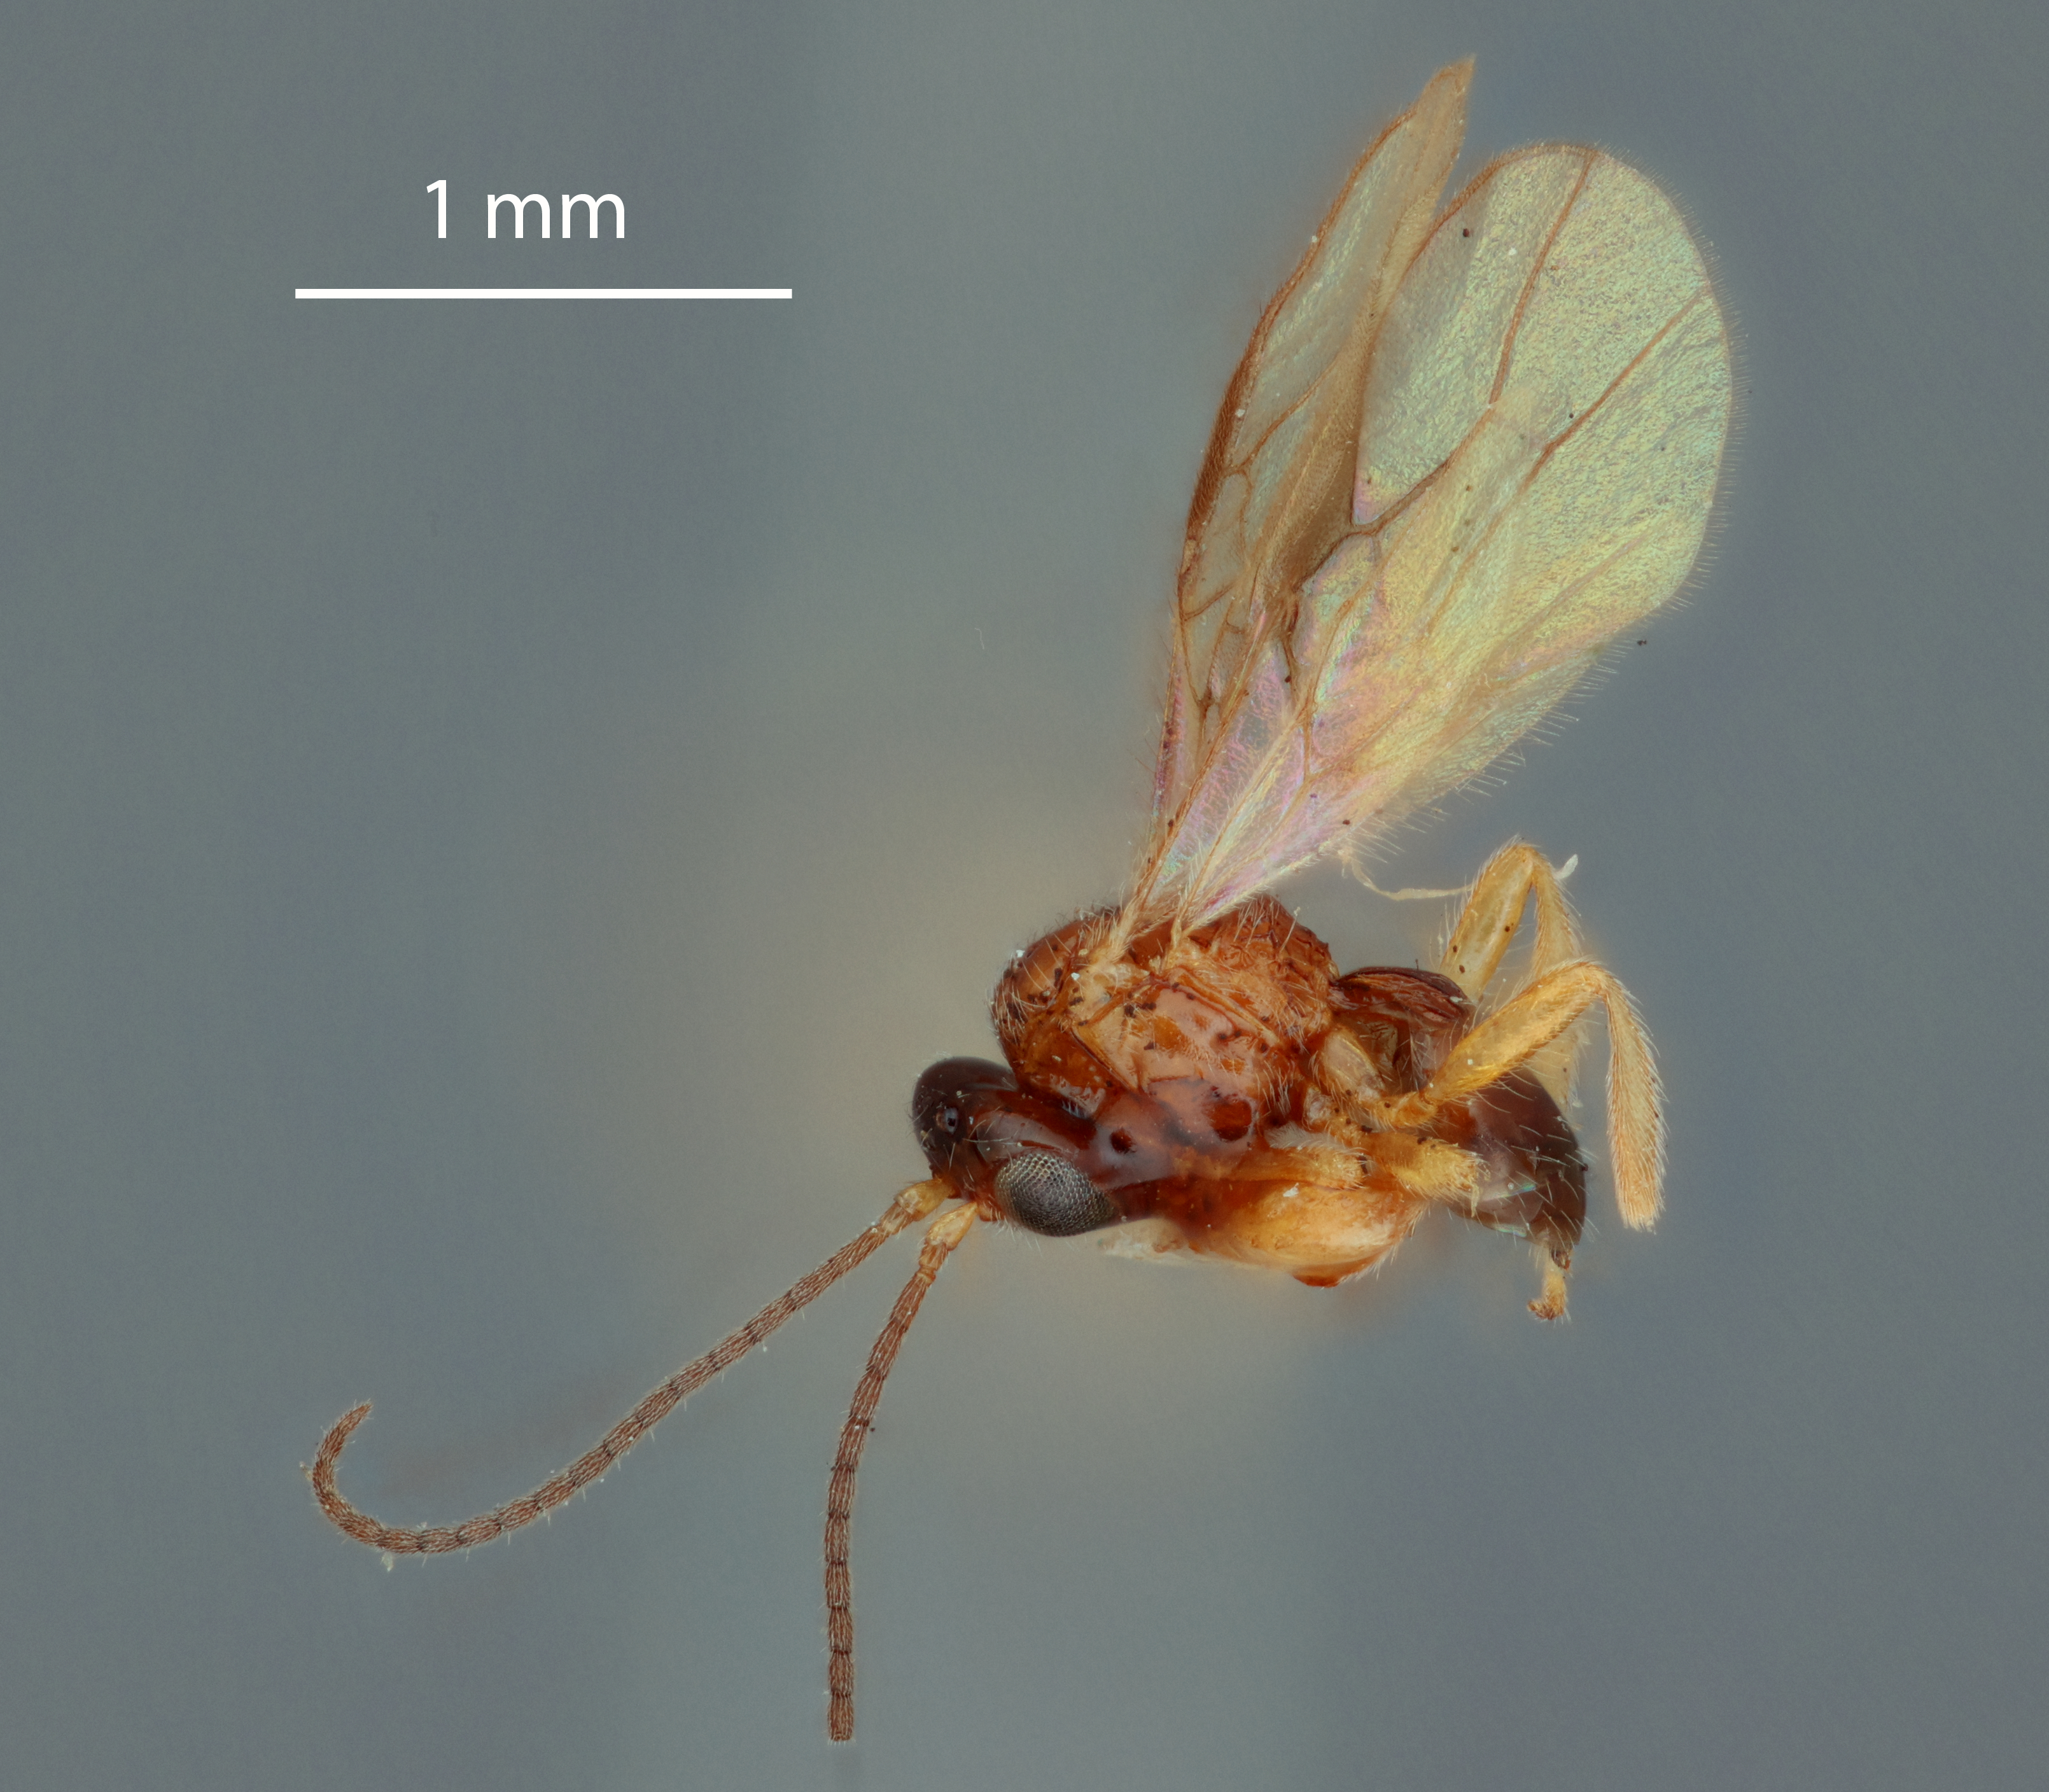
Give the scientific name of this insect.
Opius lepidus
